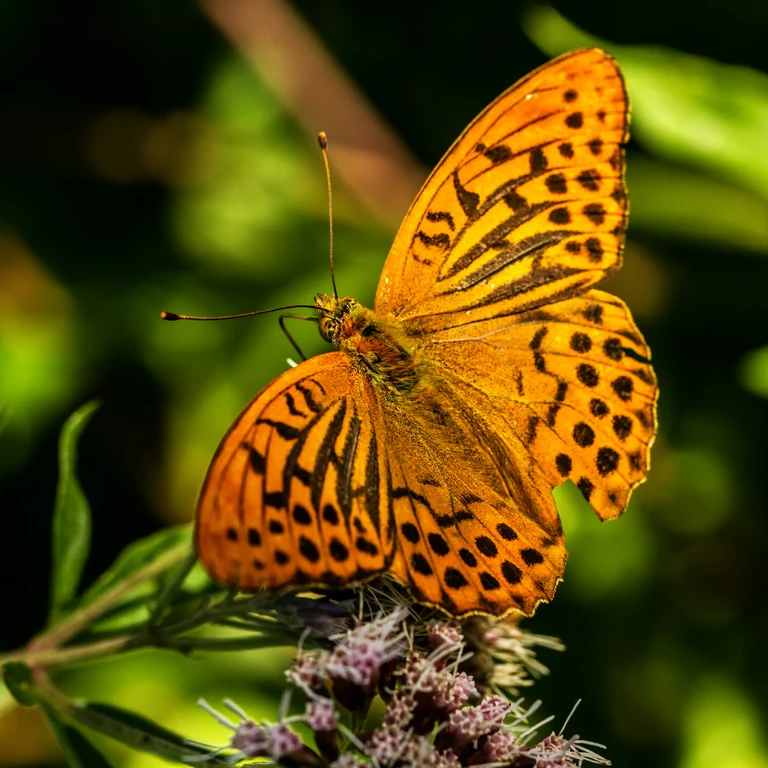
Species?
Argynnis paphia
